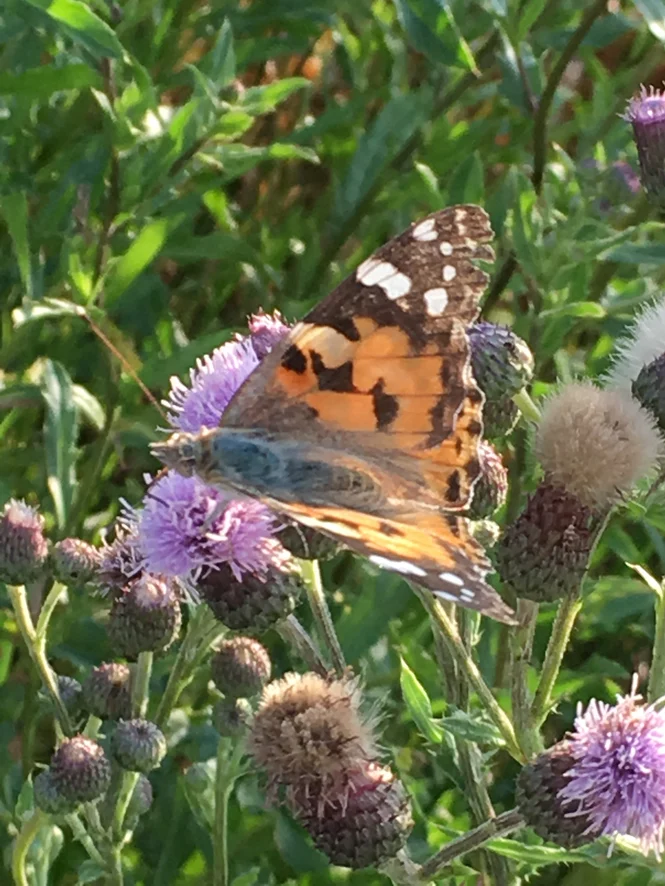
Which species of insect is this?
Vanessa cardui
